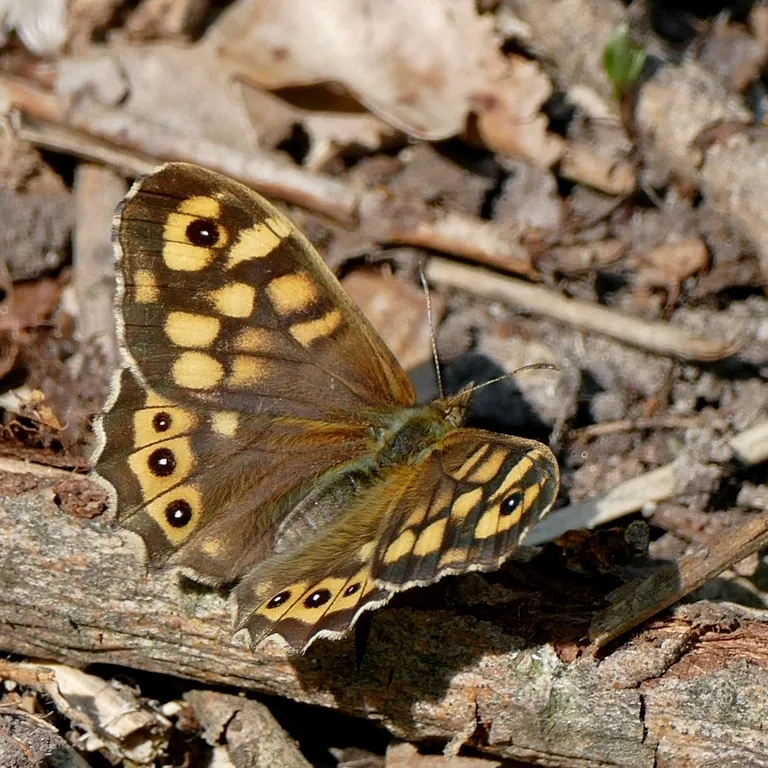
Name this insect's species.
Pararge aegeria
